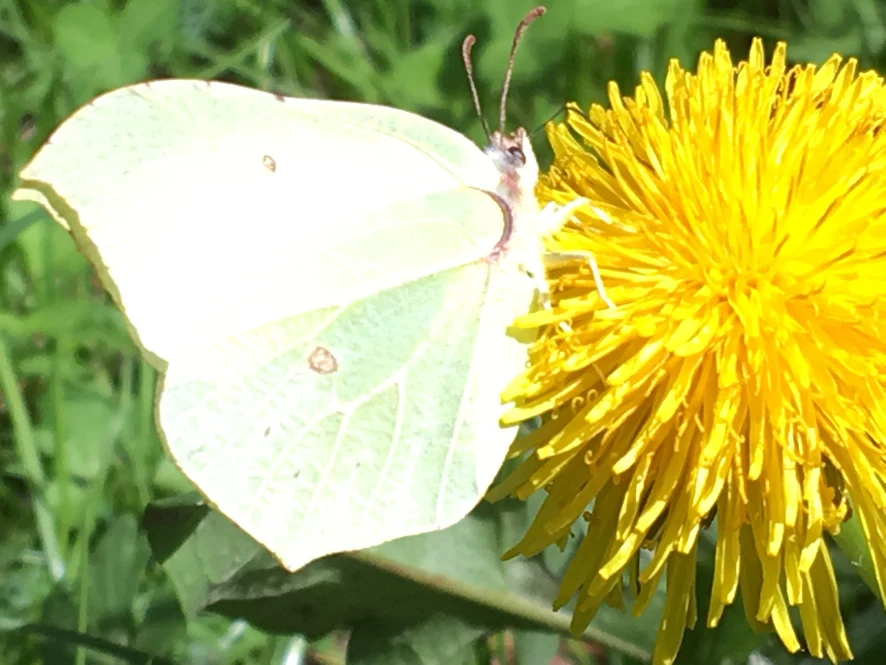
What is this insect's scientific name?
Gonepteryx rhamni
